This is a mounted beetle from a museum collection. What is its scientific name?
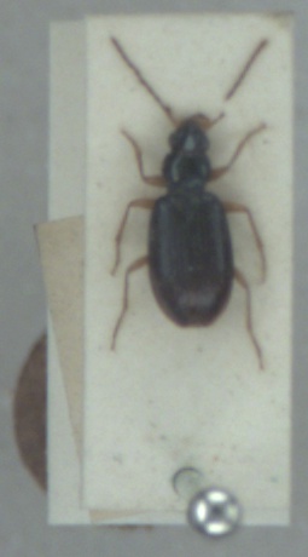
Bembidion monticola
